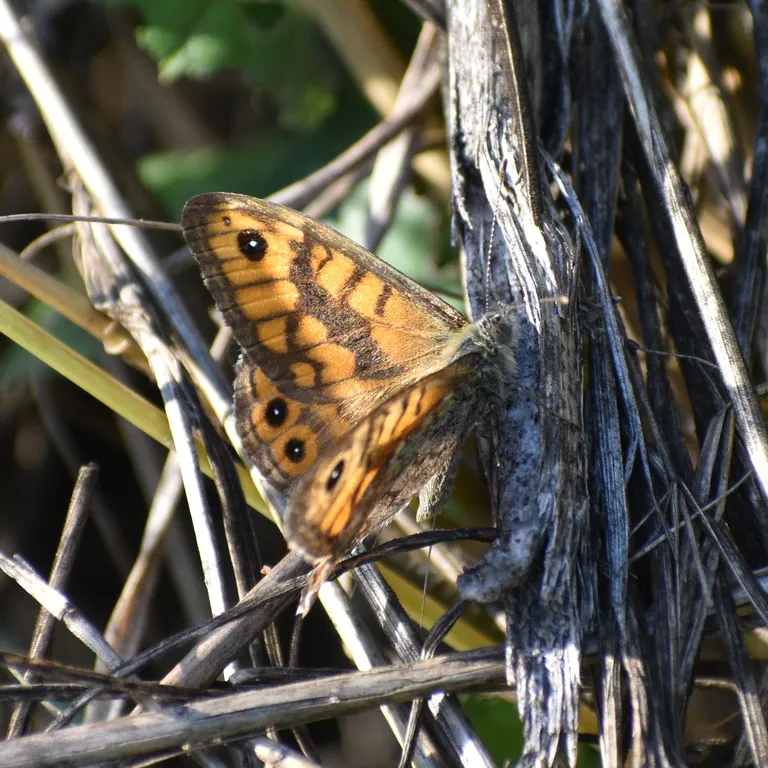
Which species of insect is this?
Lasiommata megera (also Pararge megera)
